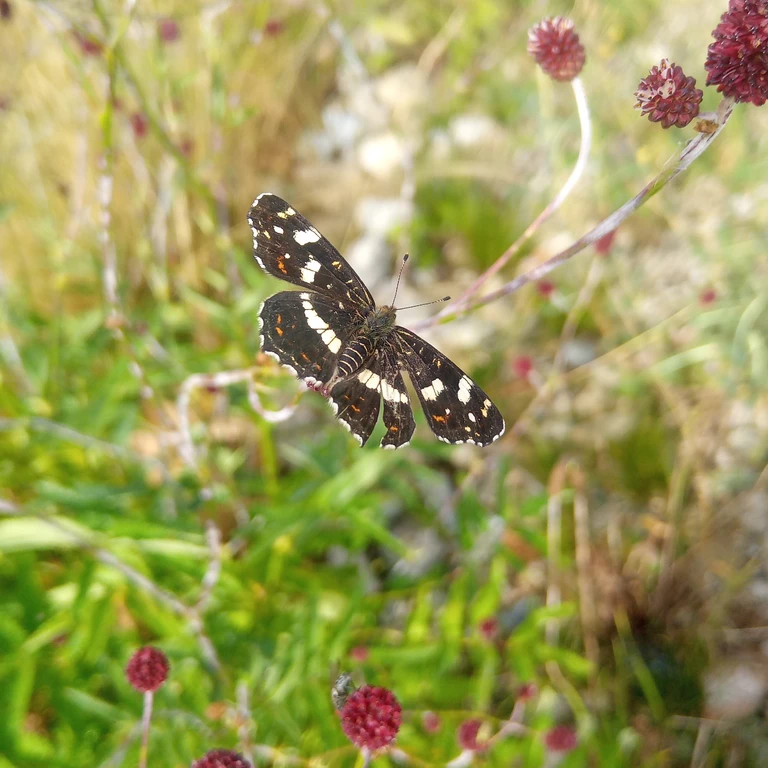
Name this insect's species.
Araschnia levana
